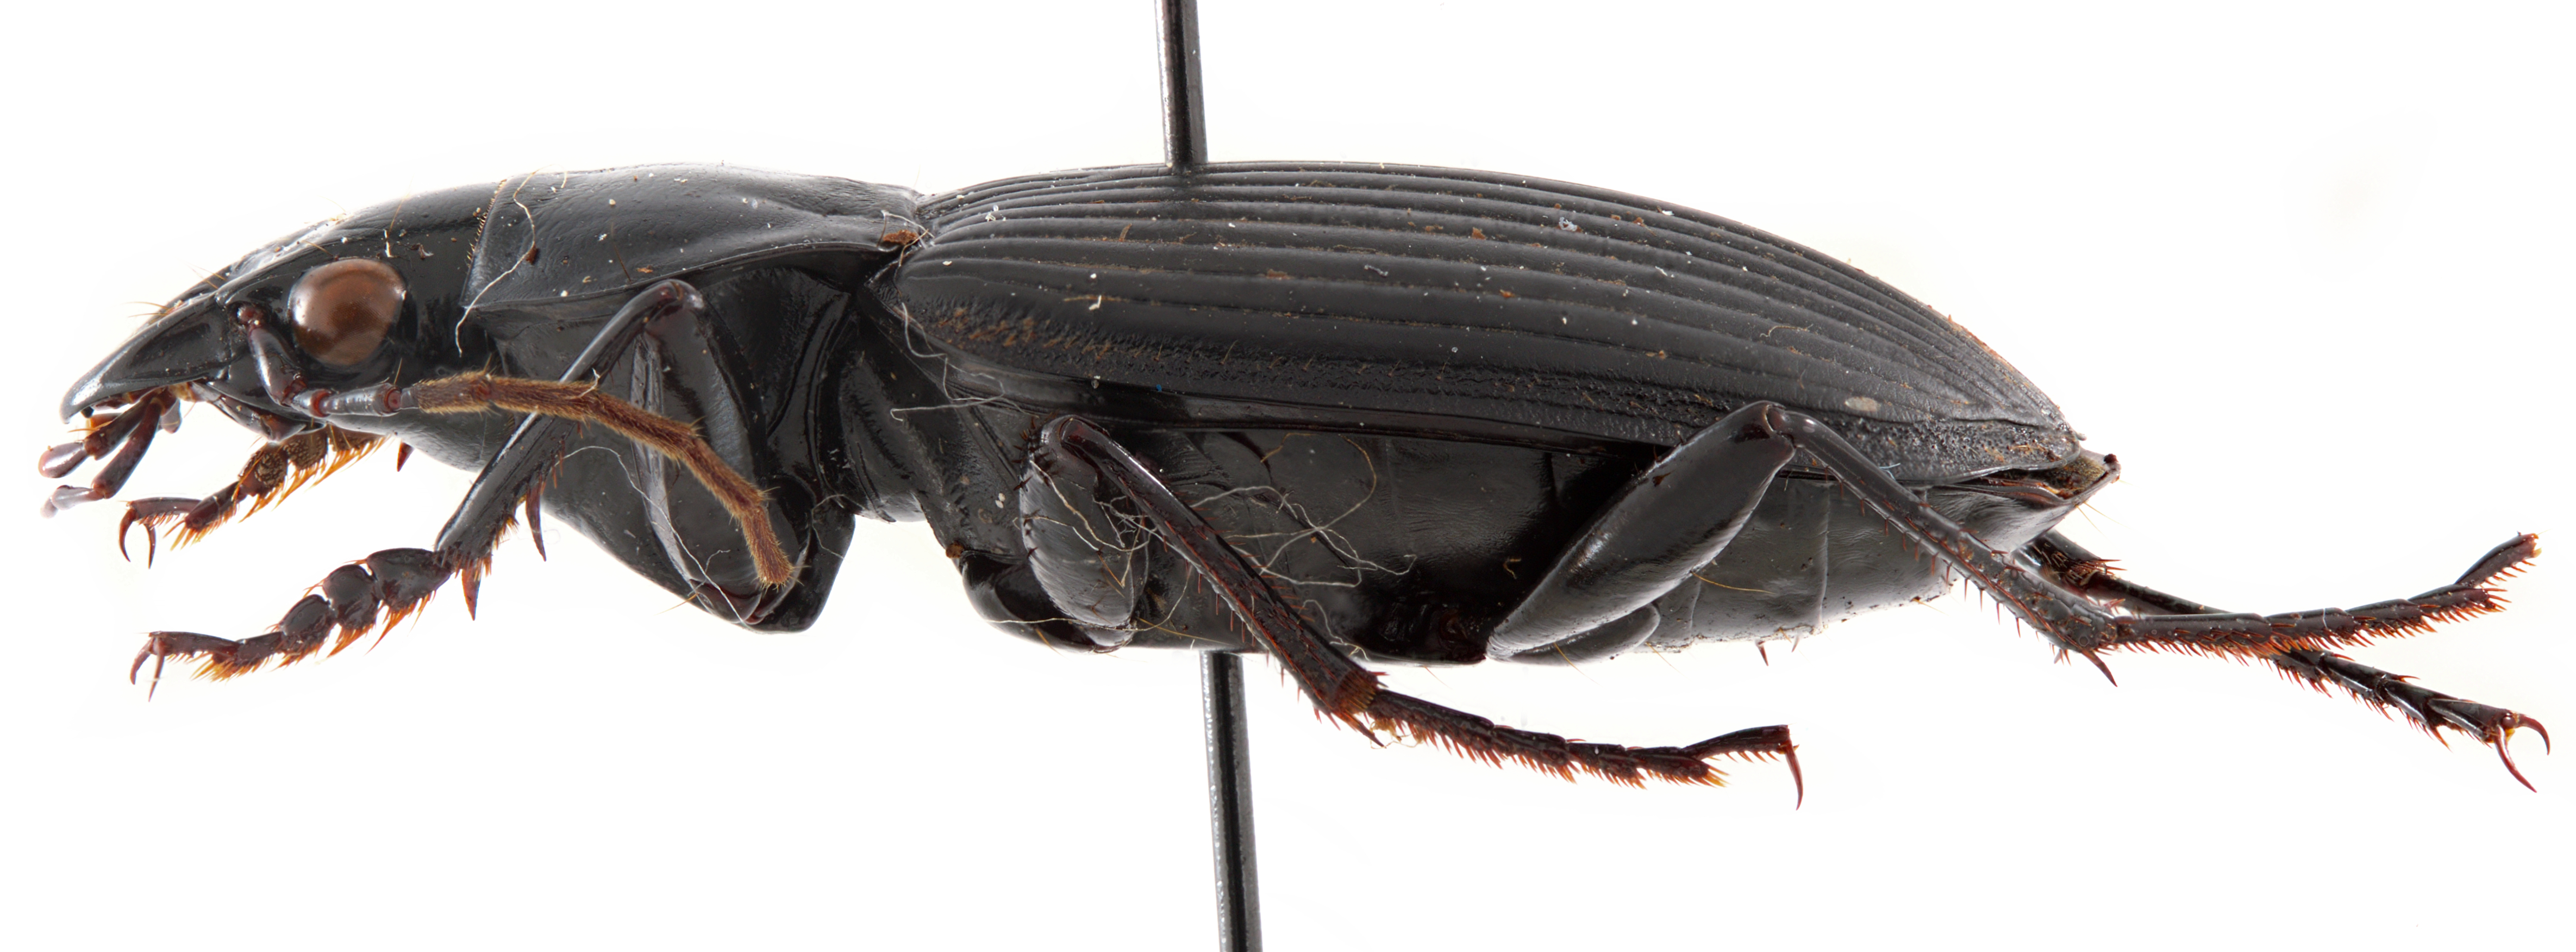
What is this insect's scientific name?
Diplocheila zeelandica
